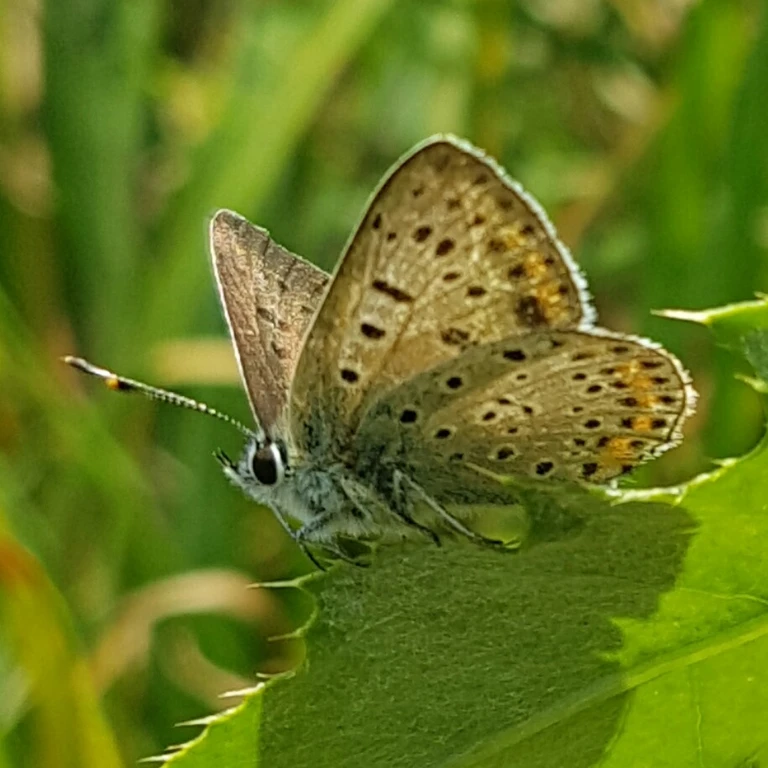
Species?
Lycaena tityrus (also Loweia tityrus)
